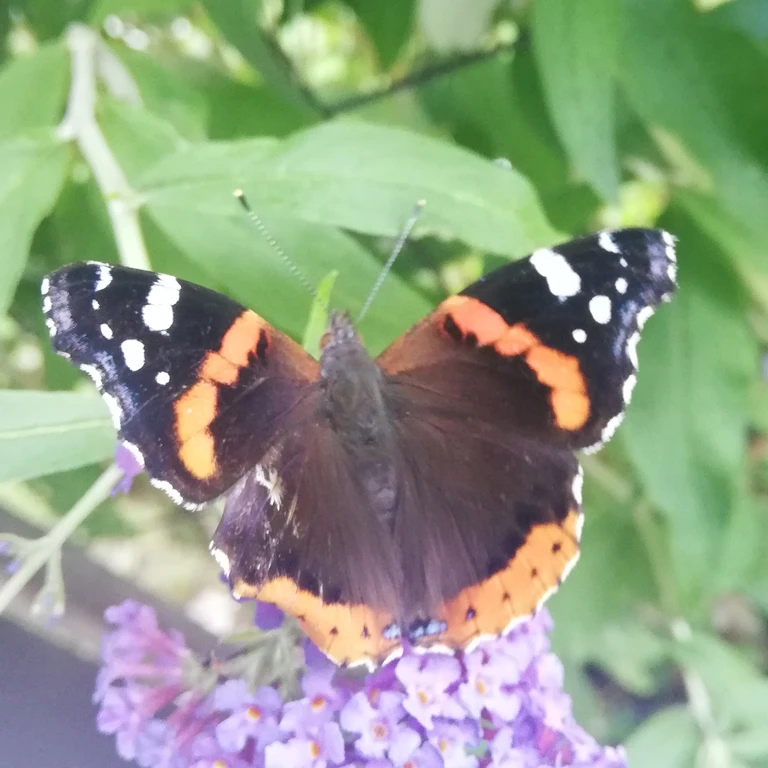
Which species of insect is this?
Vanessa atalanta
